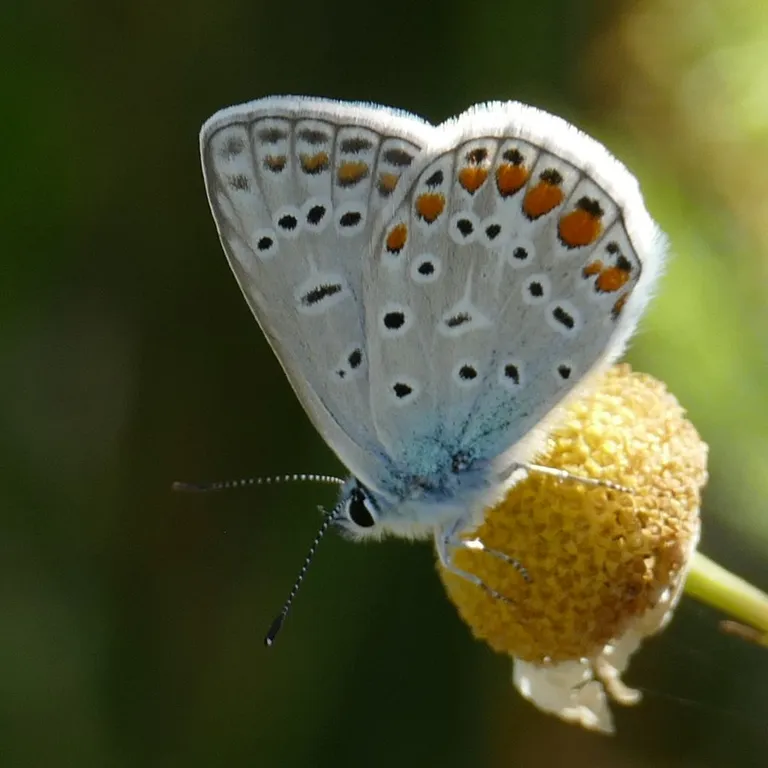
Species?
Polyommatus icarus
